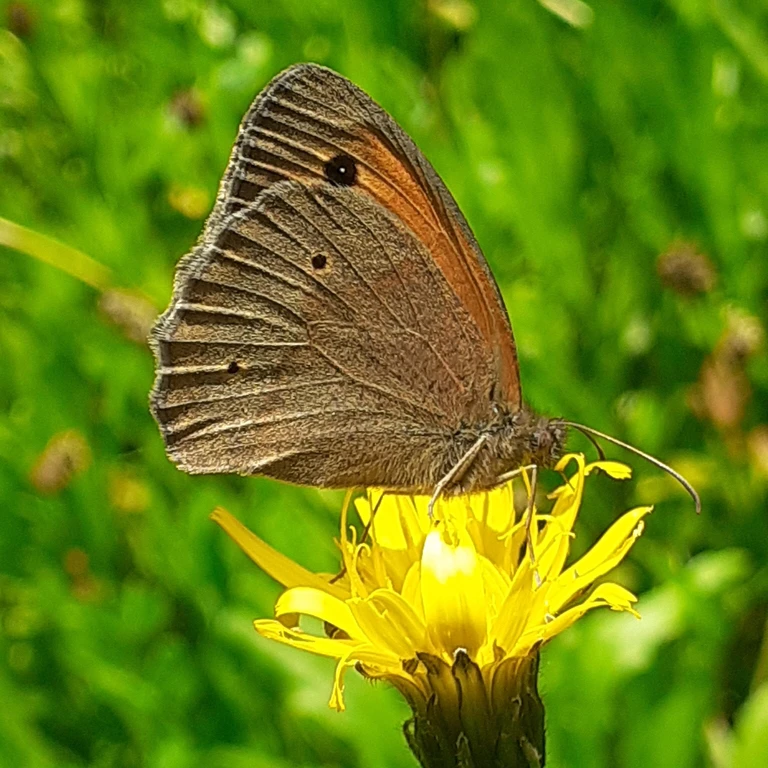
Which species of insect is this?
Maniola jurtina
